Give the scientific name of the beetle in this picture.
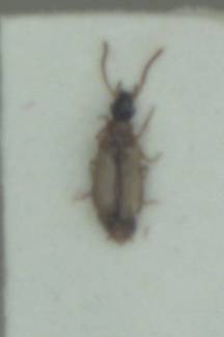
Philorhizus melanocephalus
